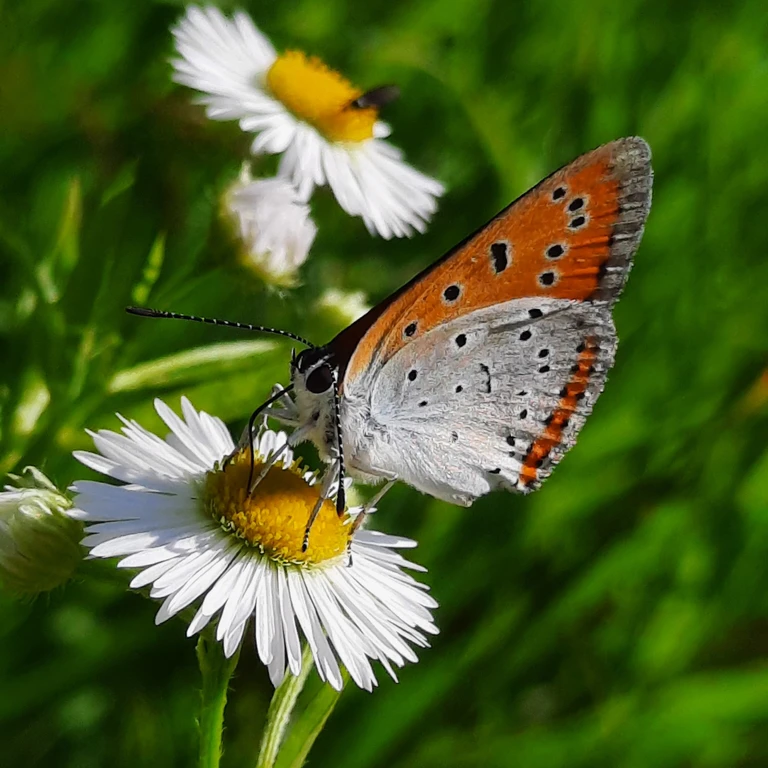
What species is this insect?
Lycaena dispar
